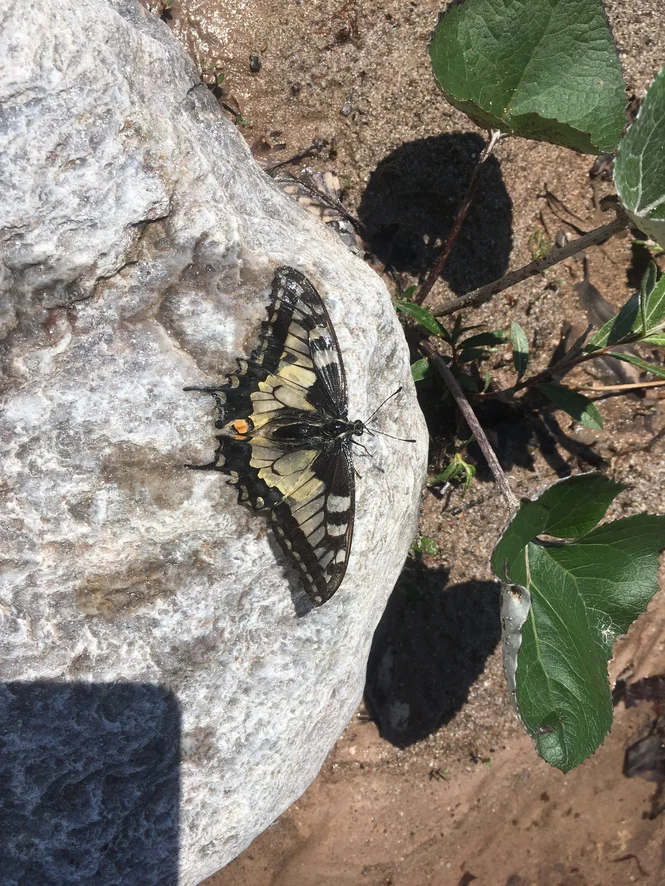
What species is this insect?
Papilio machaon
